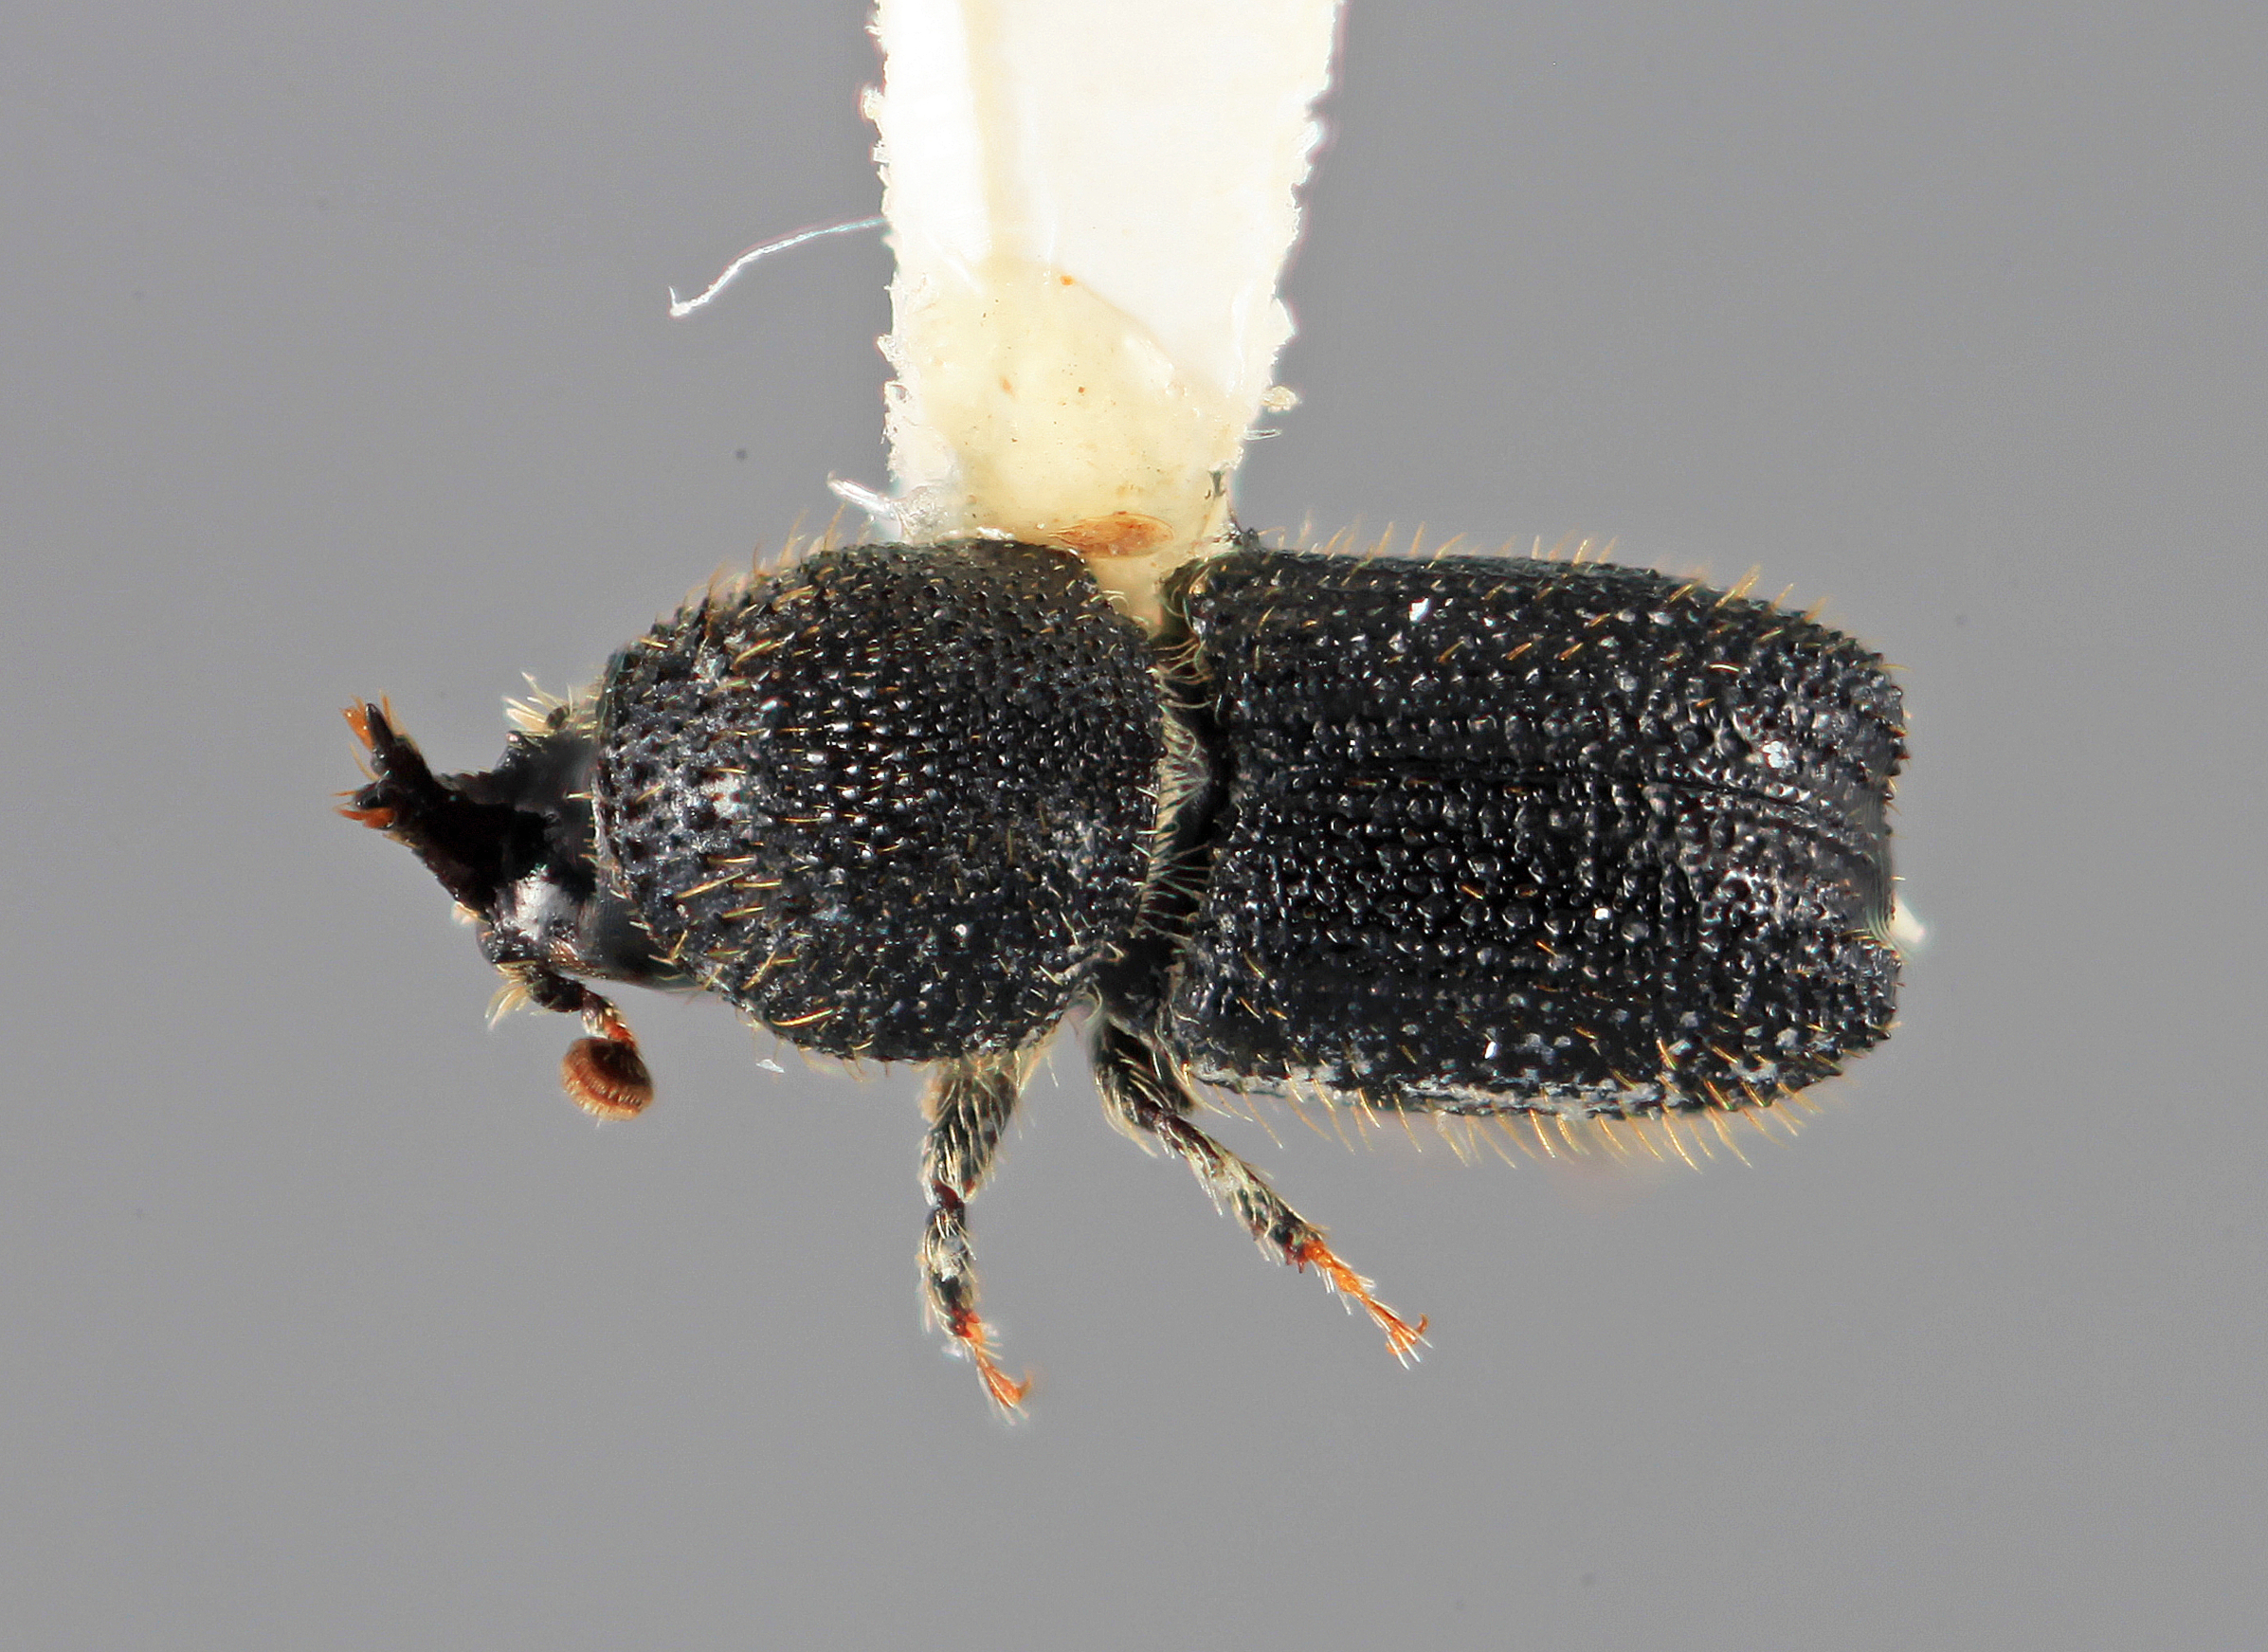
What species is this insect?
Cactopinus nasutus
